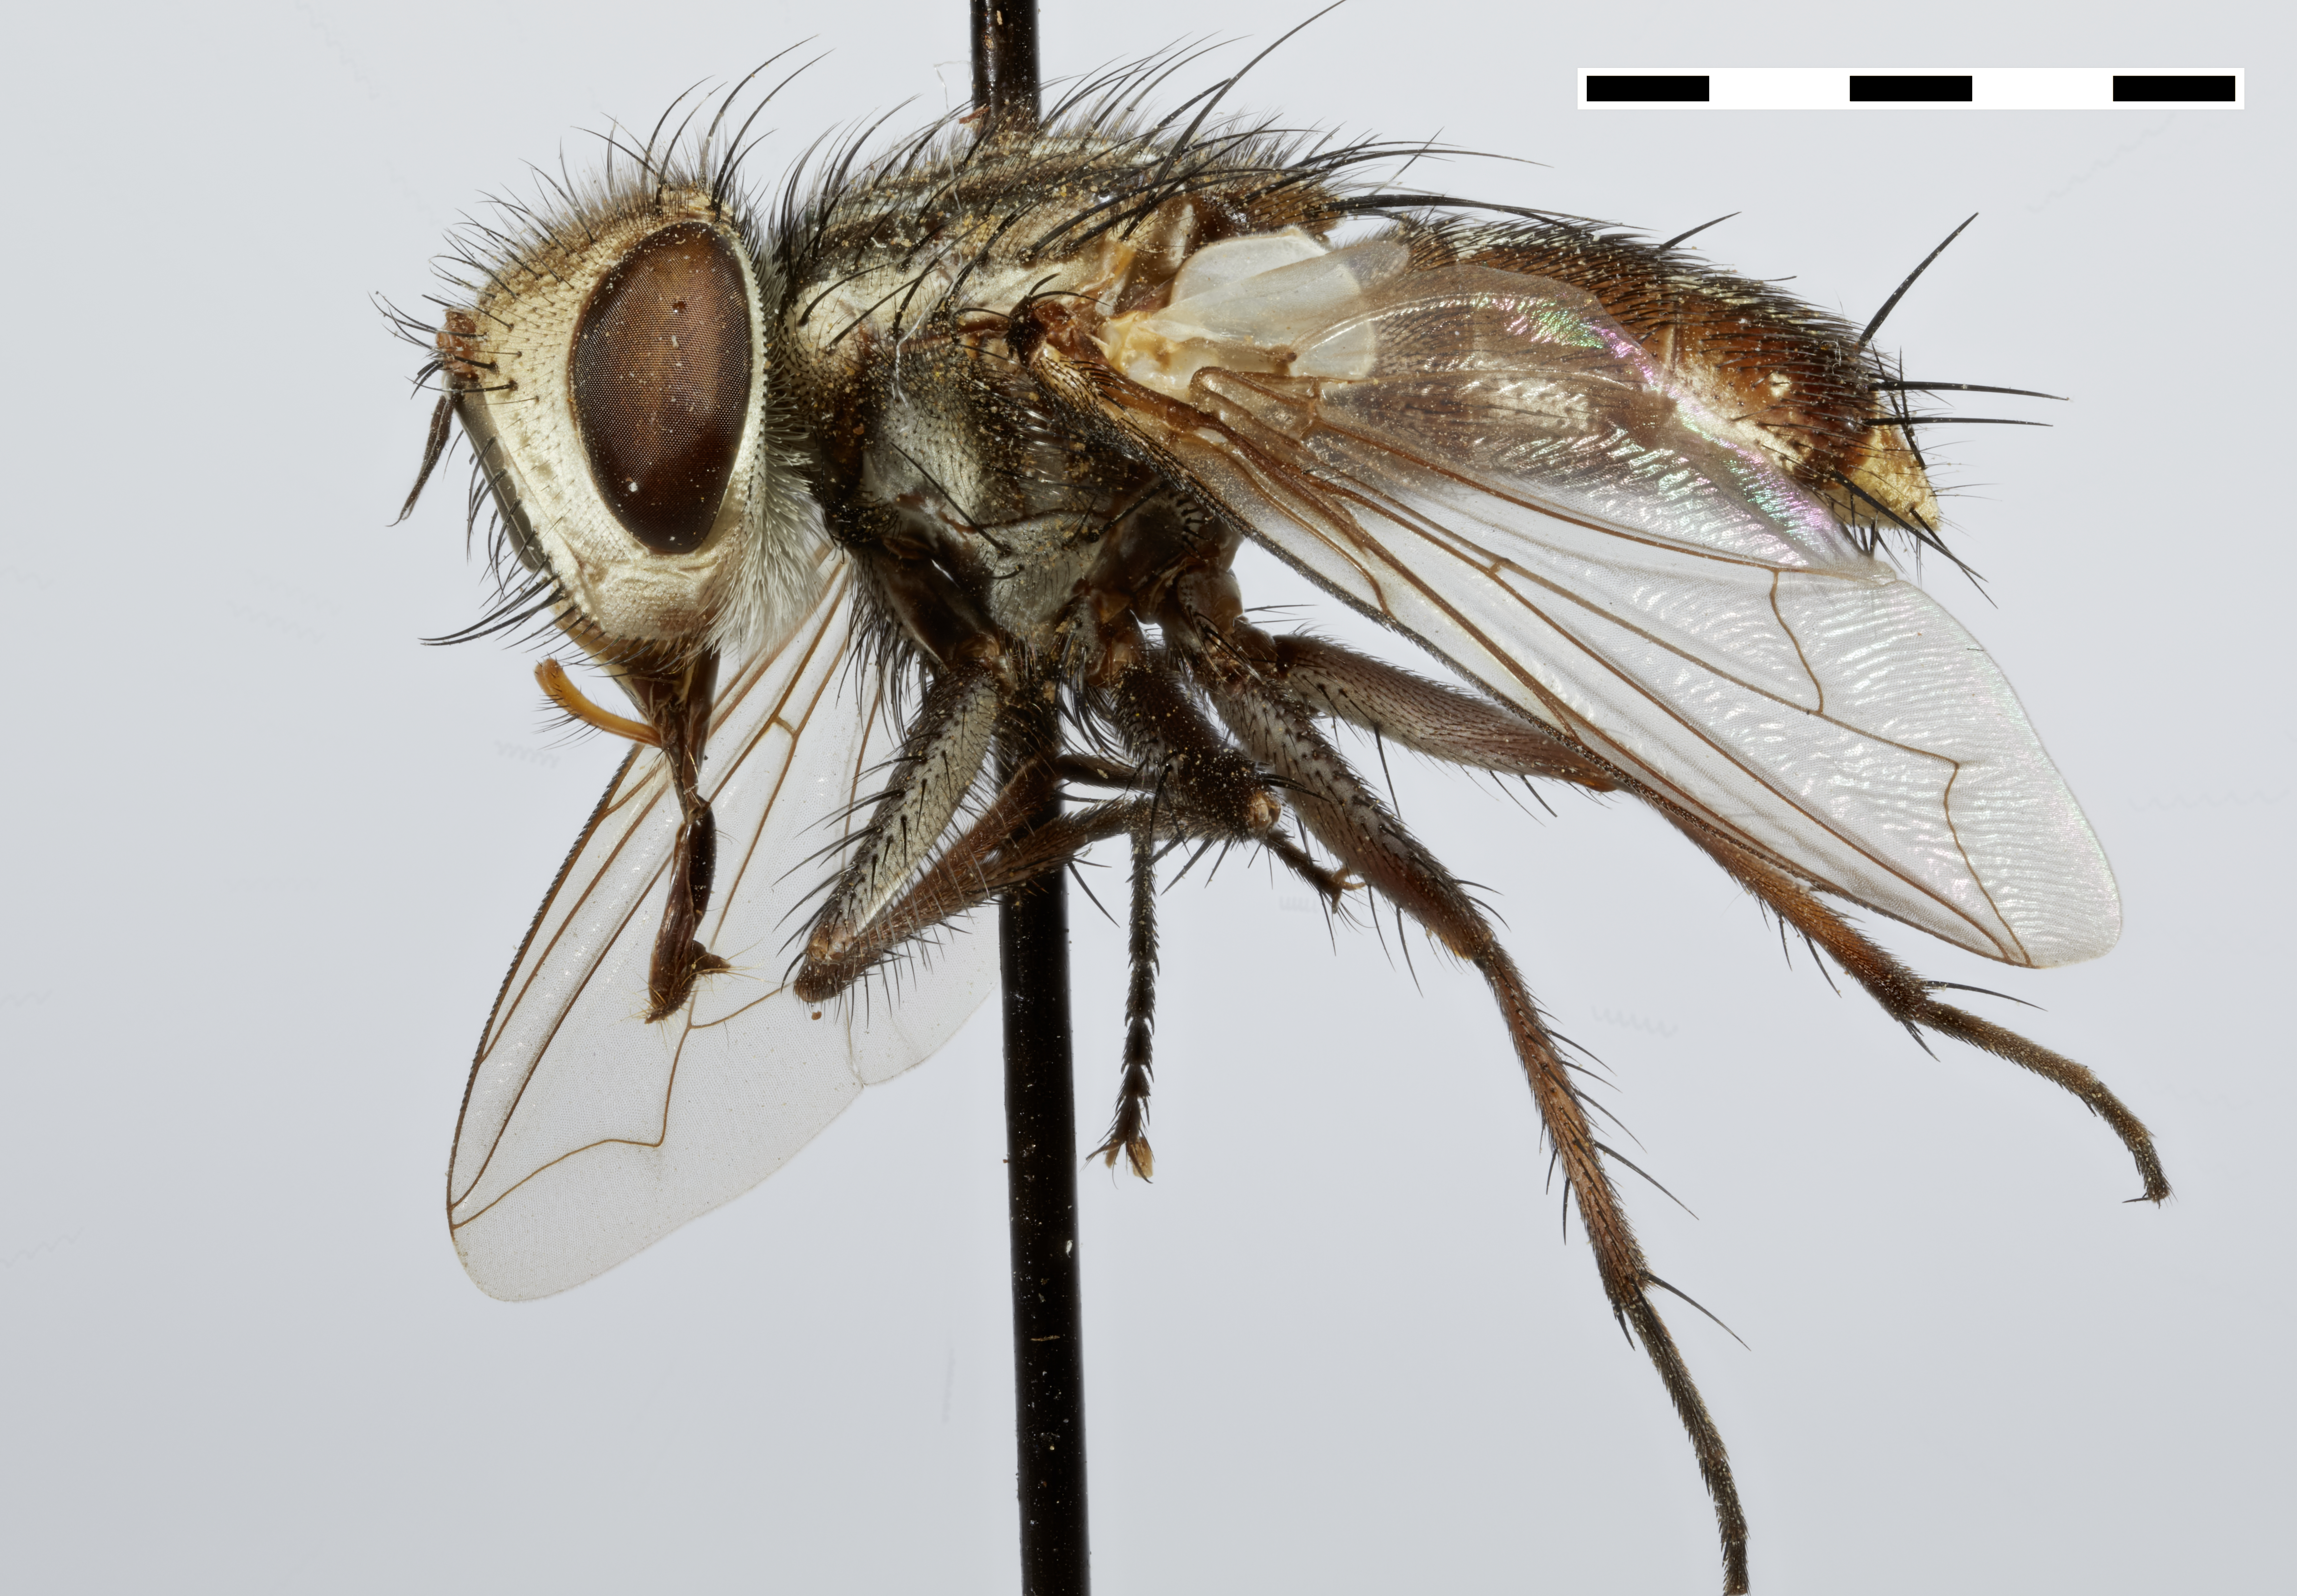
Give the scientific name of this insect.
Protogoniops ocellaris
